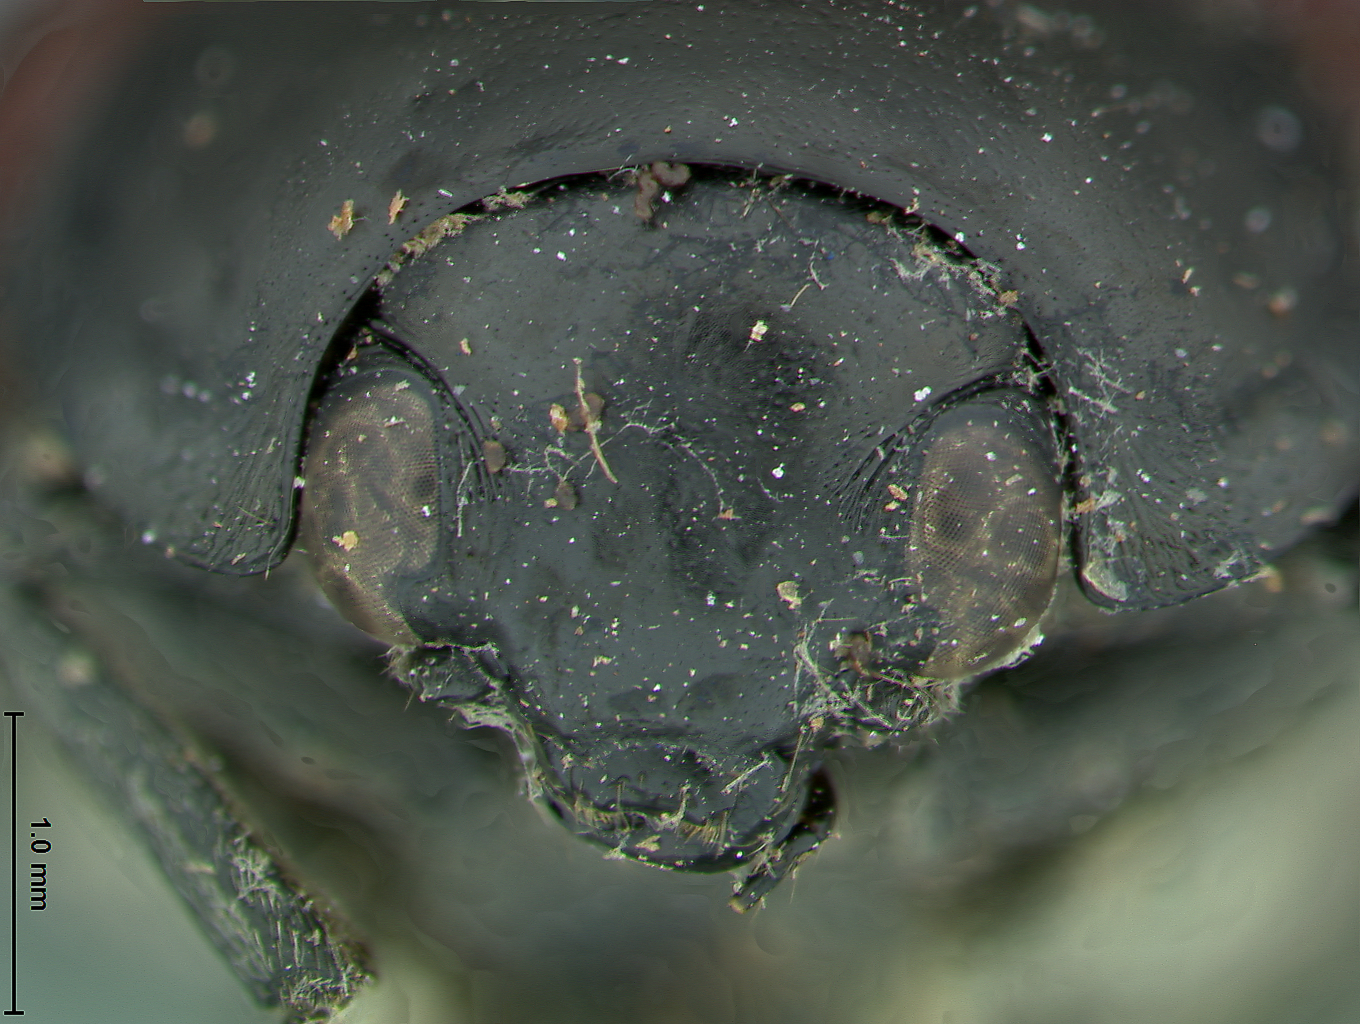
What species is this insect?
Urodera inflata
